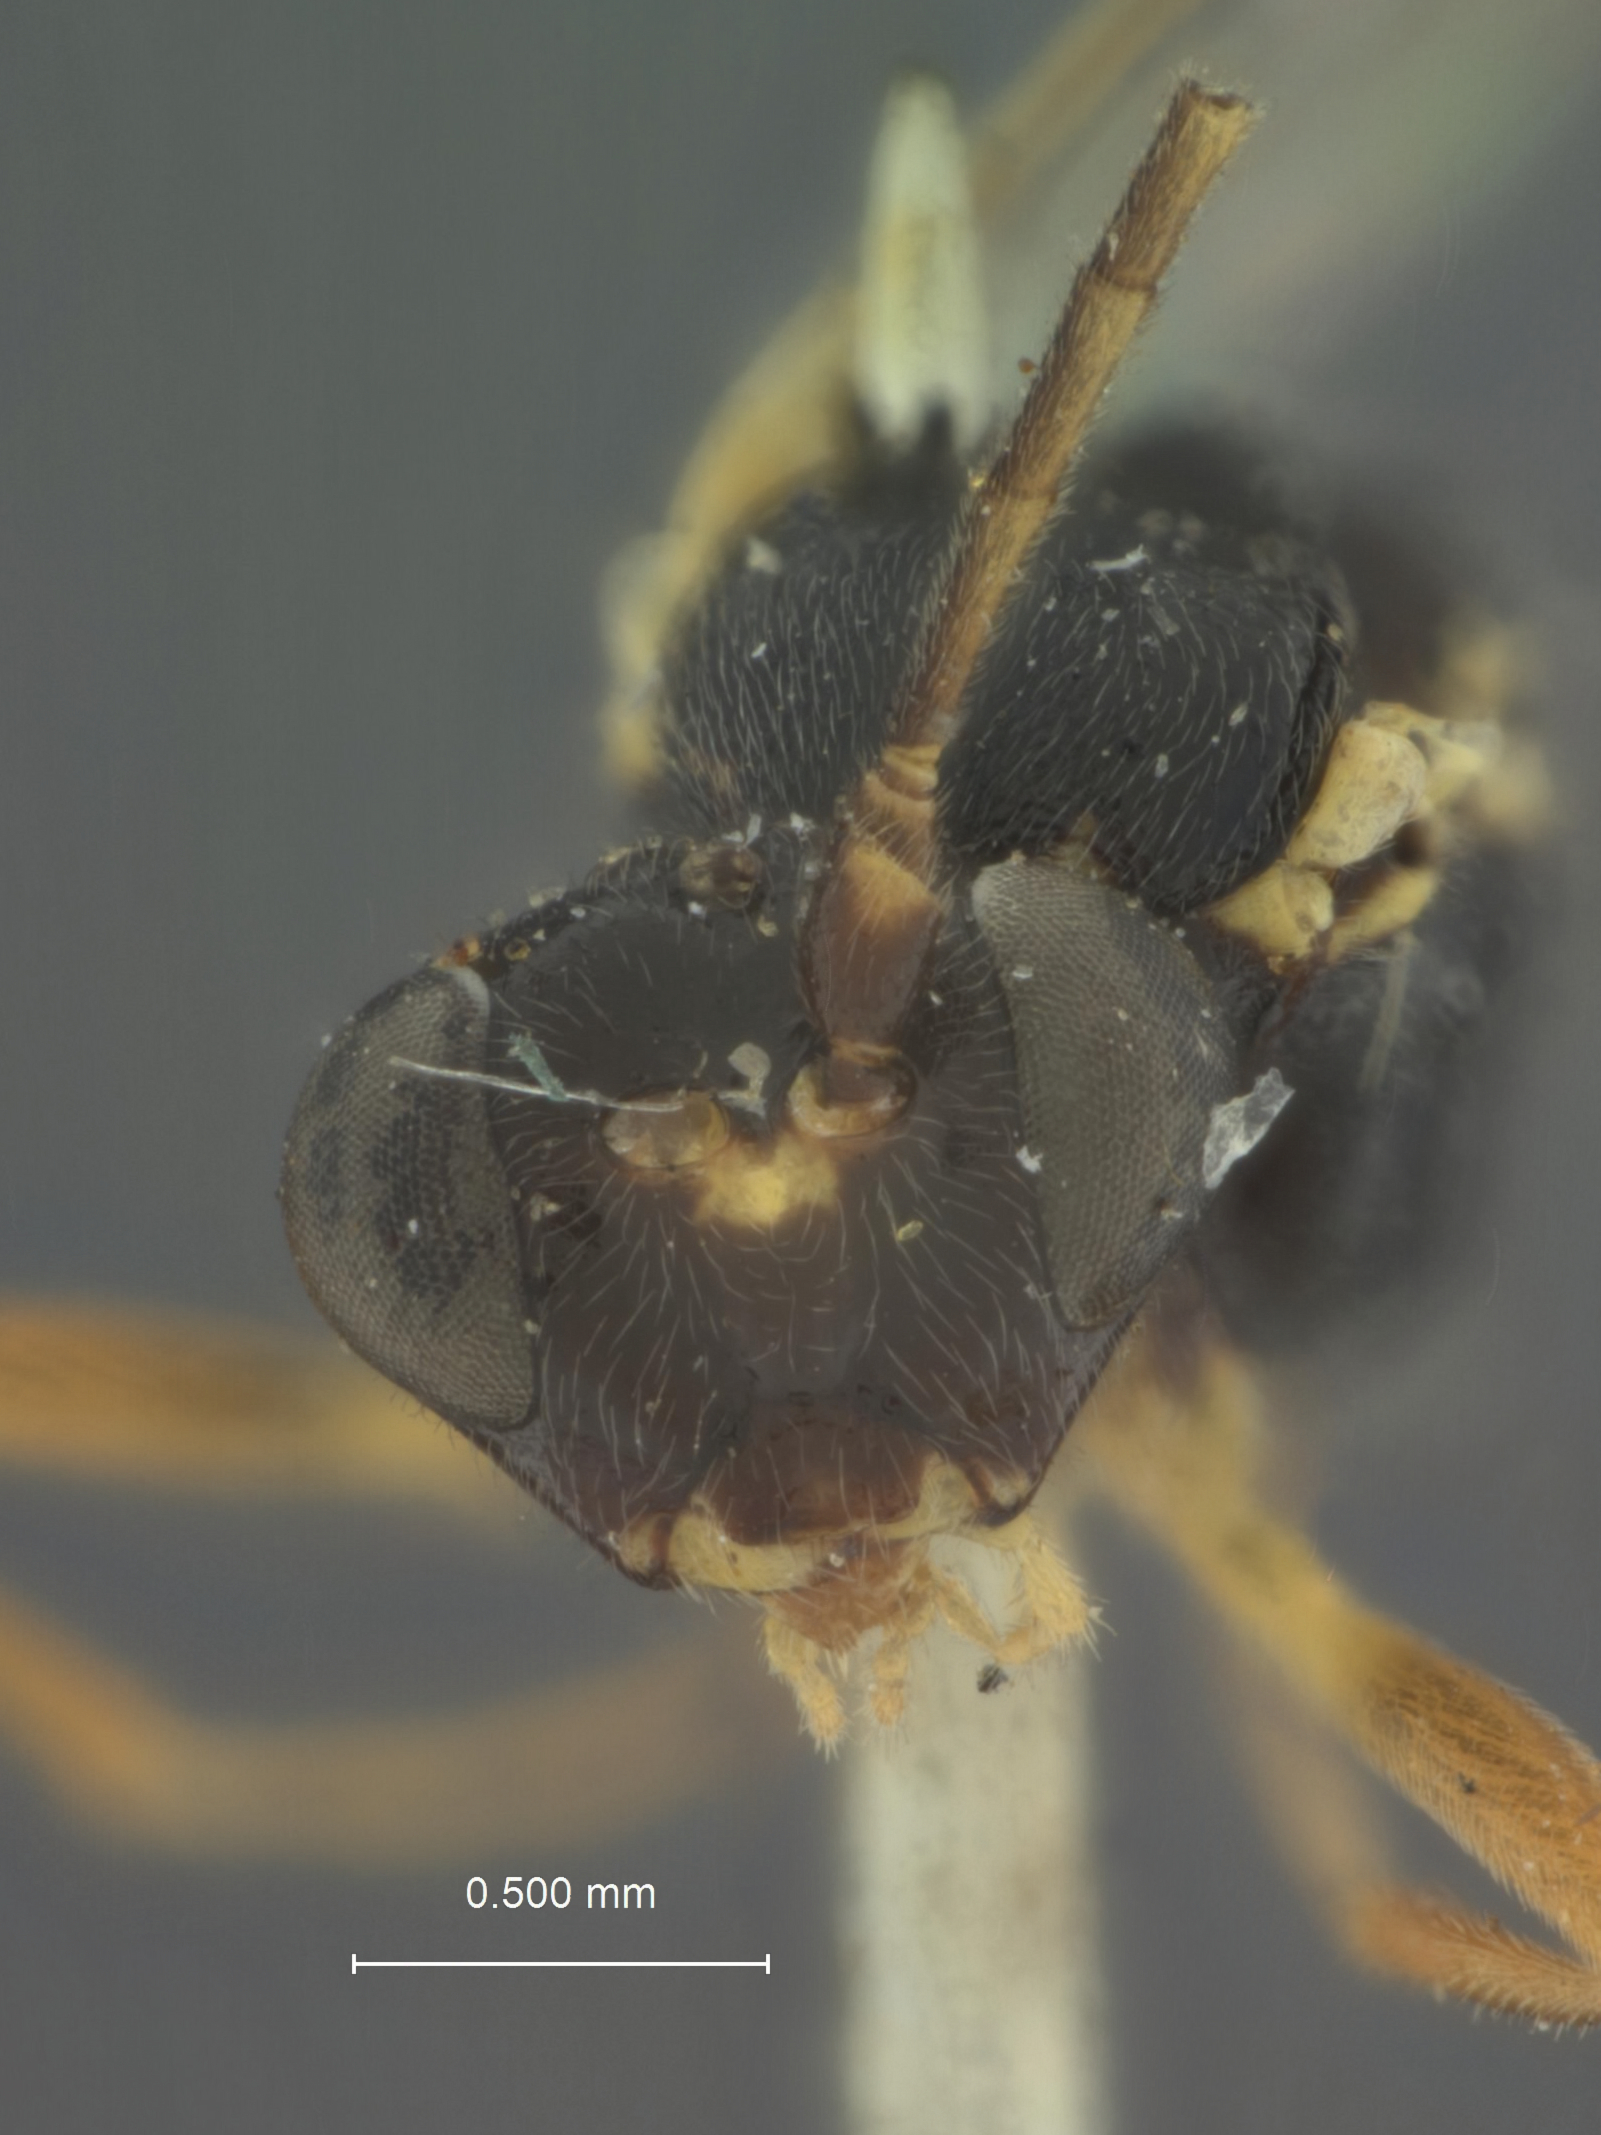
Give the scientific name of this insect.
Promethes unicinctus
